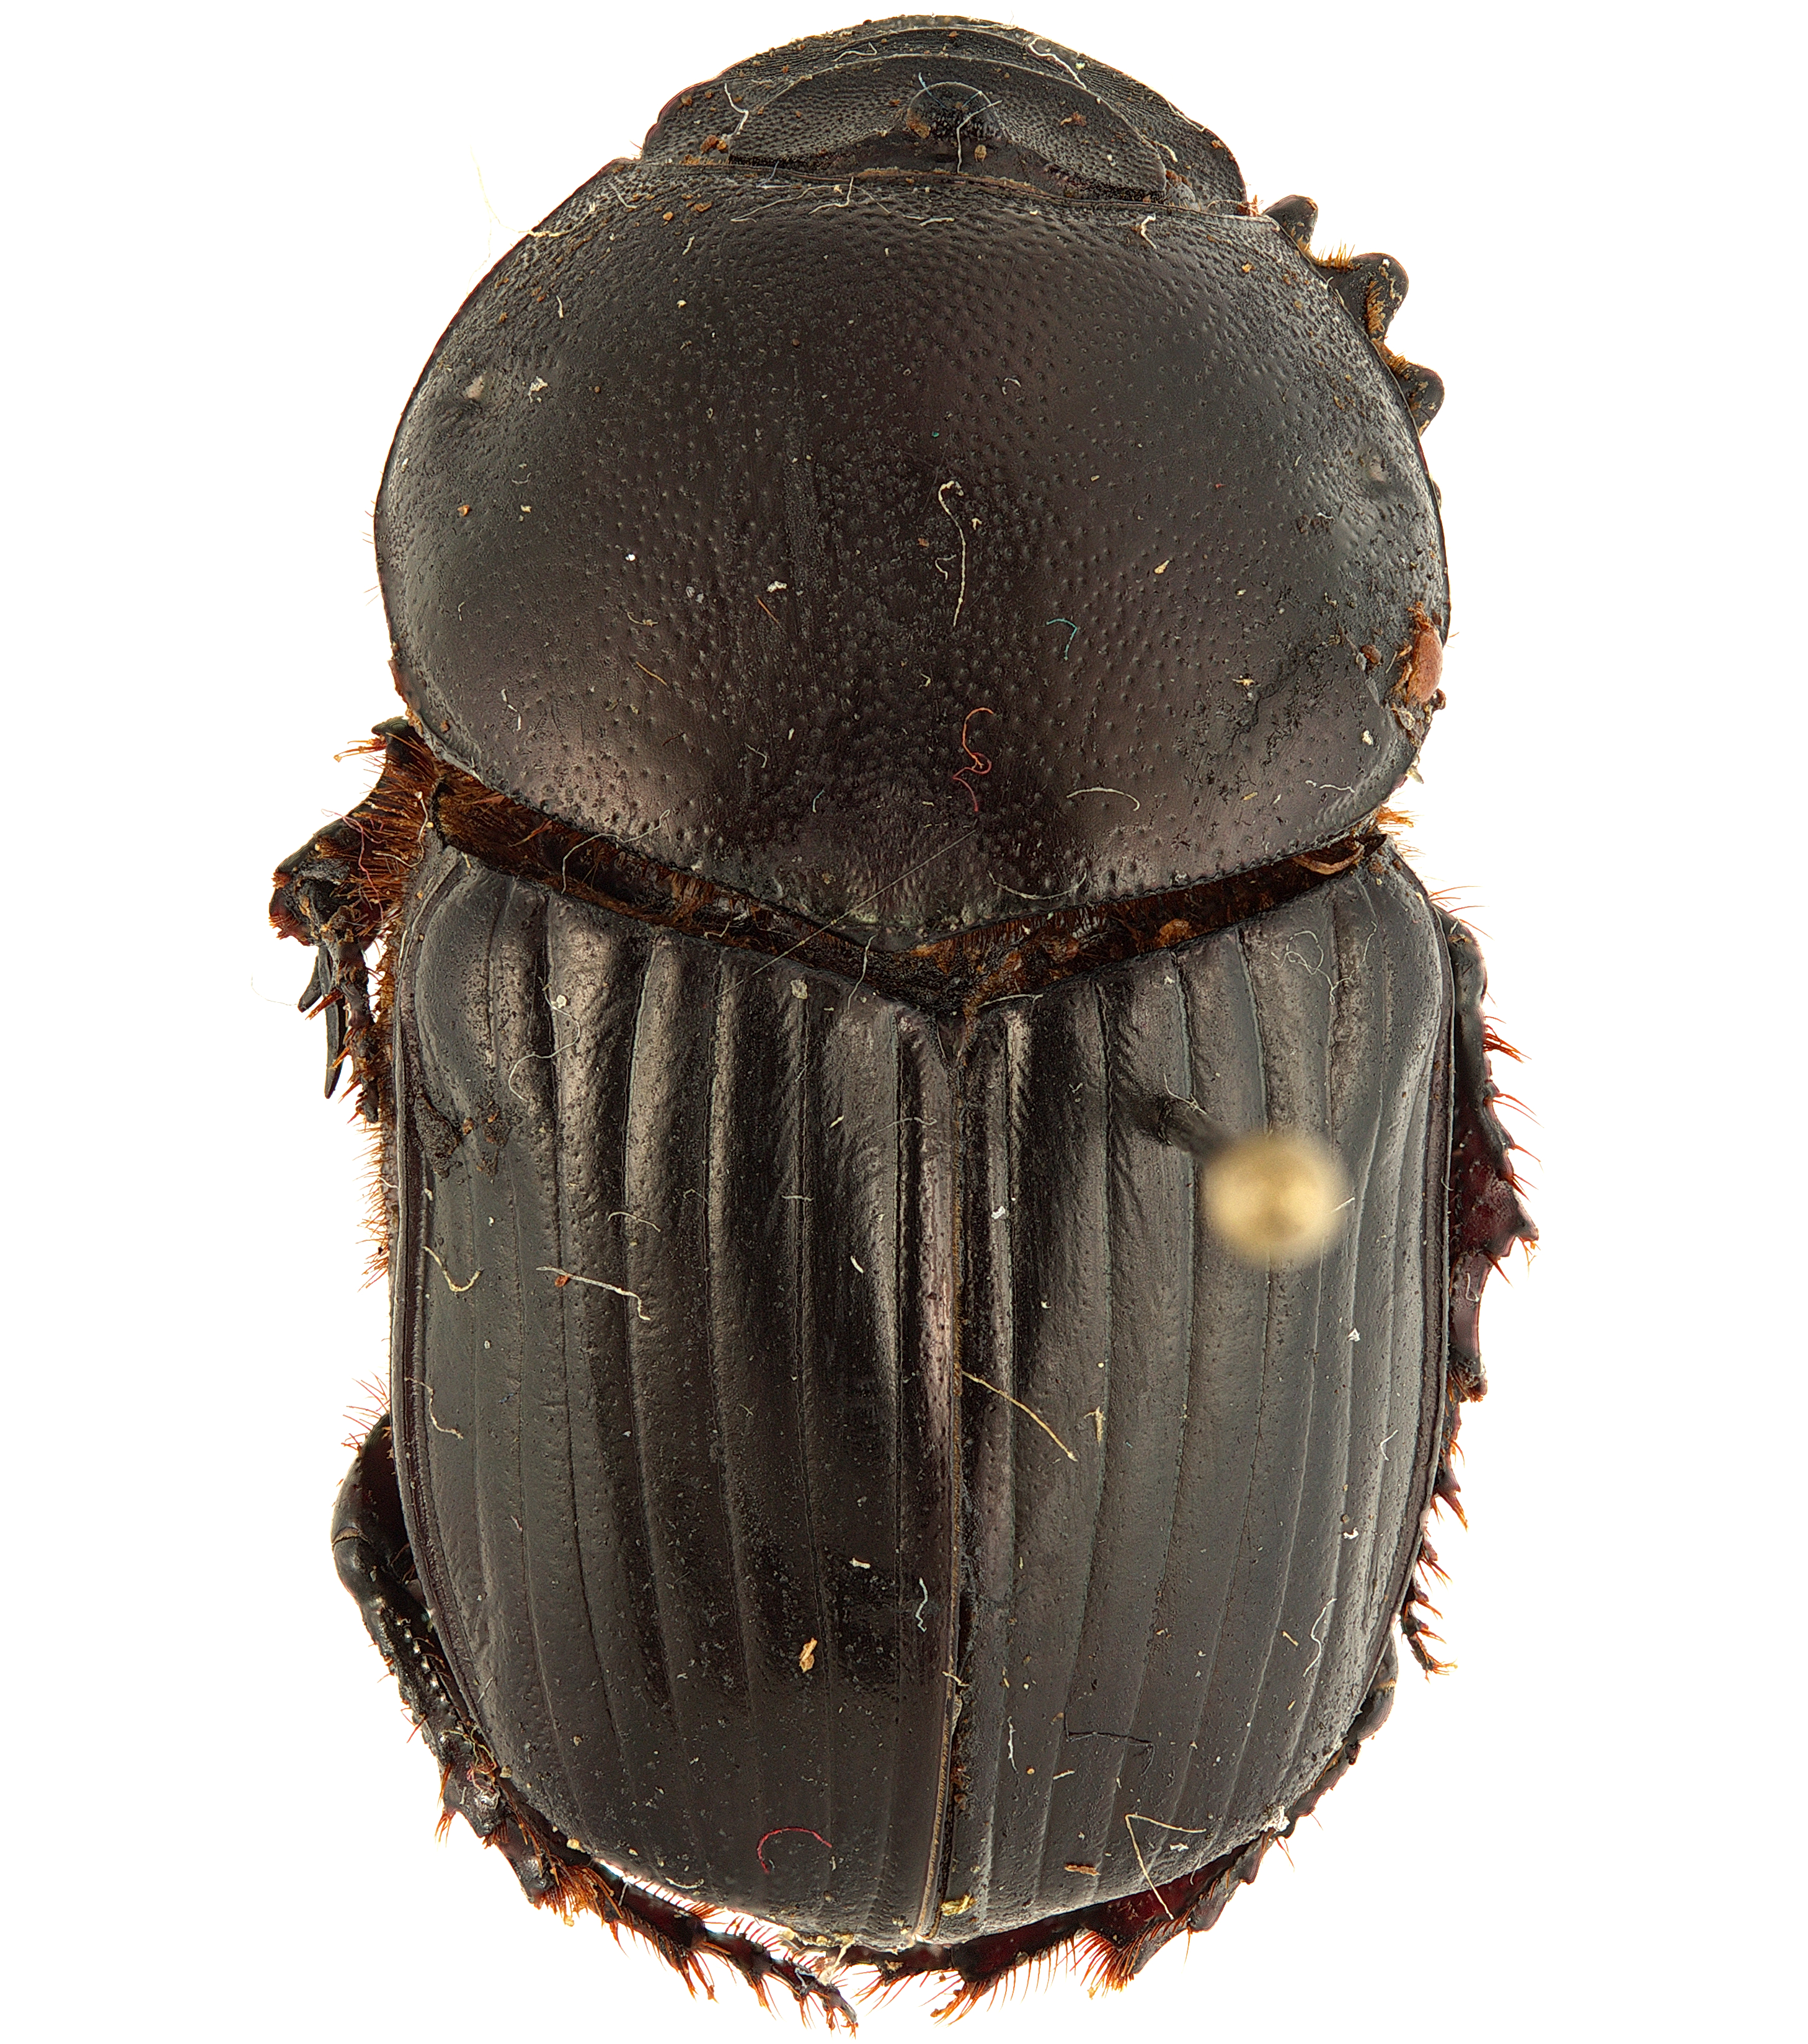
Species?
Onitis keniensis
